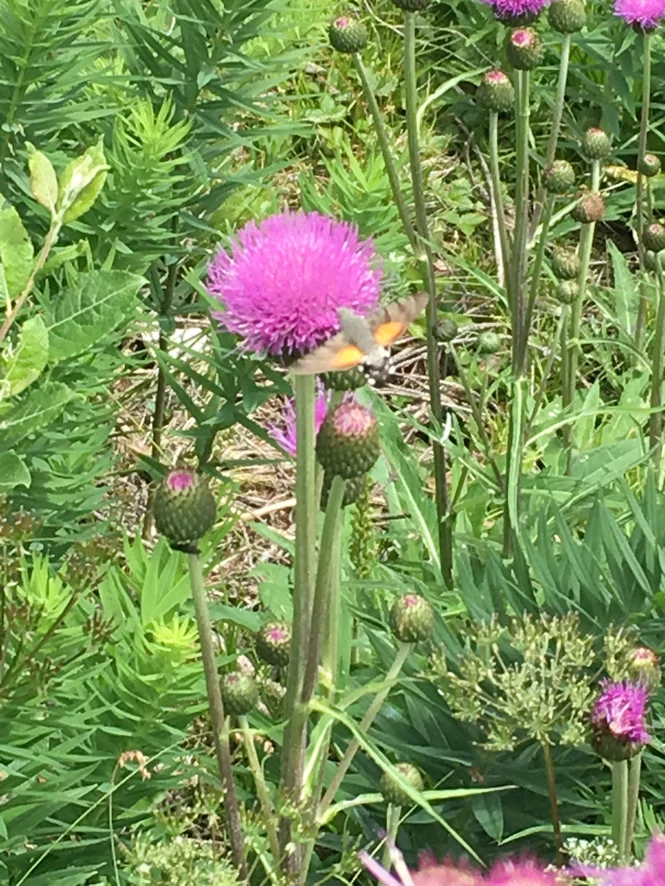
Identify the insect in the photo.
Macroglossum stellatarum
